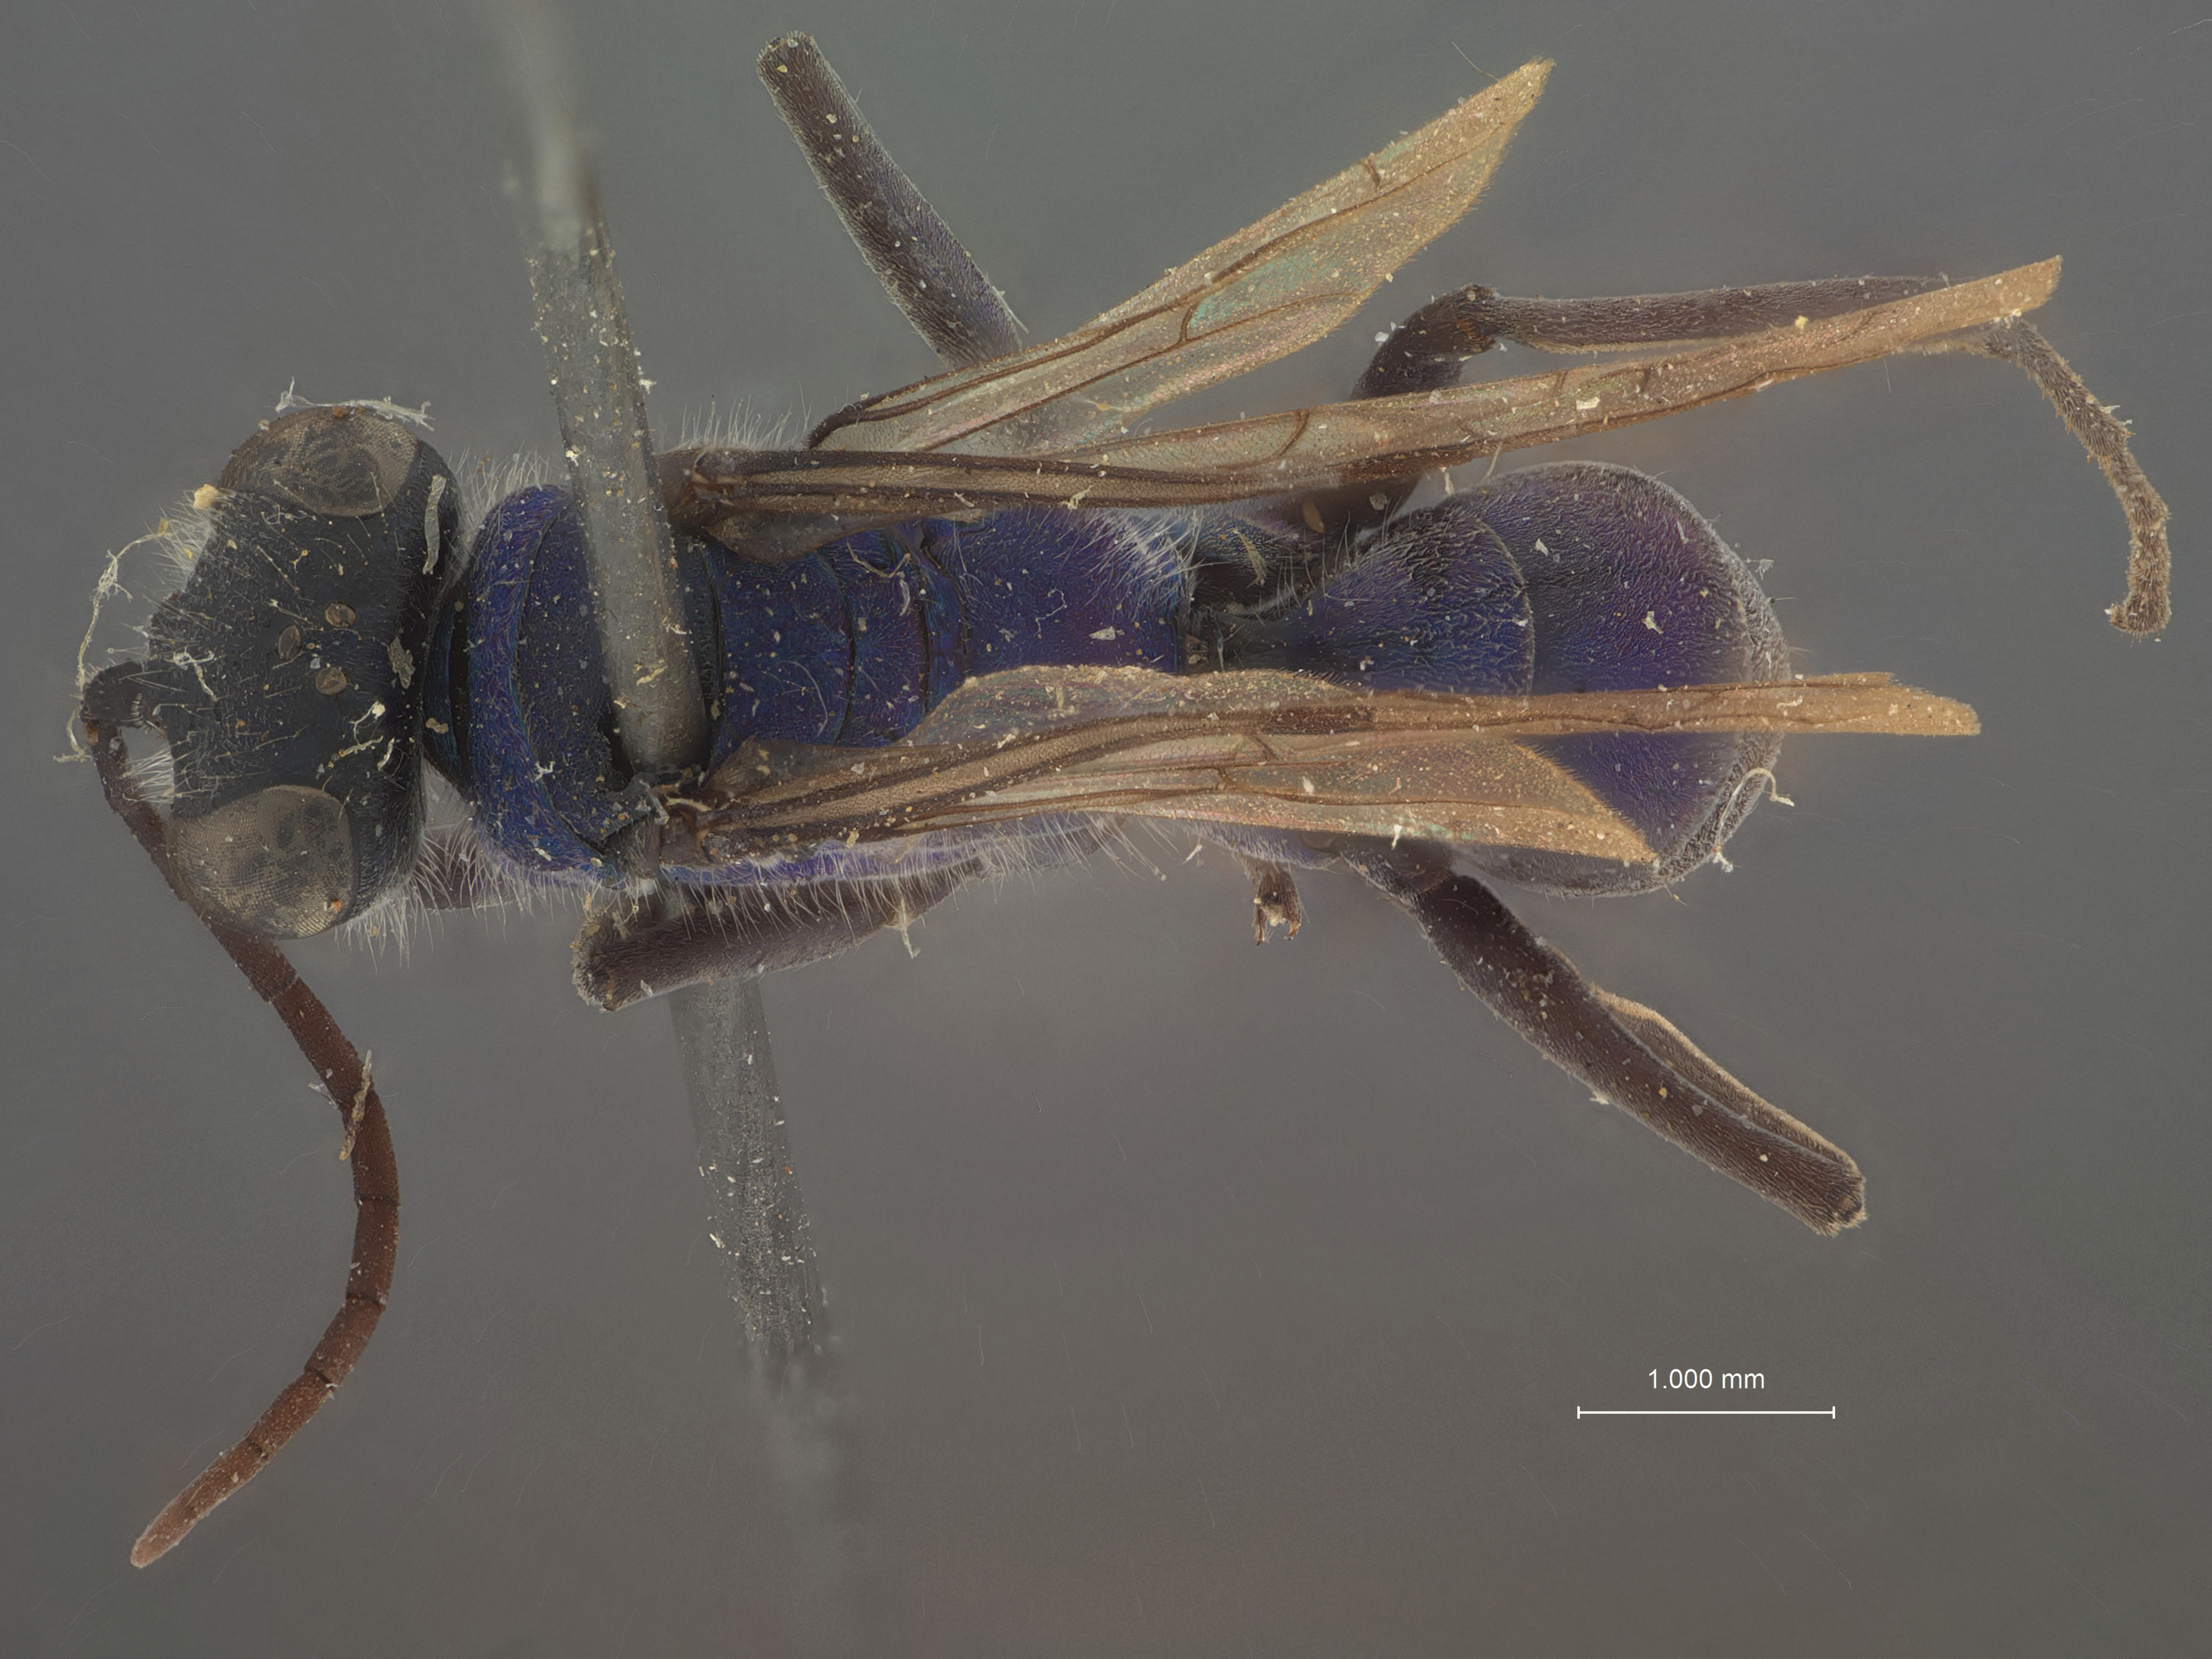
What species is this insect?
Auplopus fuscus
